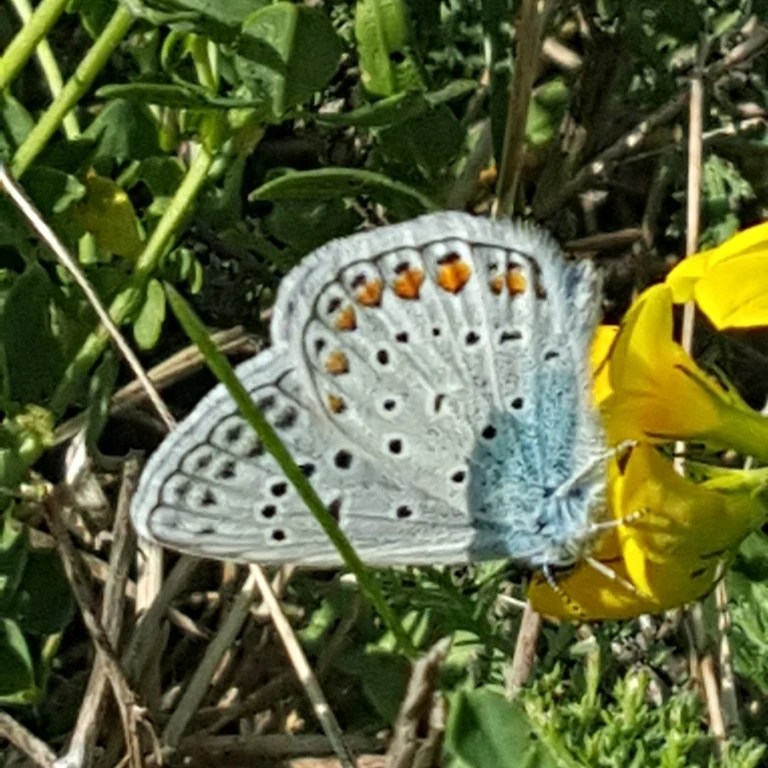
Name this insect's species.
Polyommatus icarus
